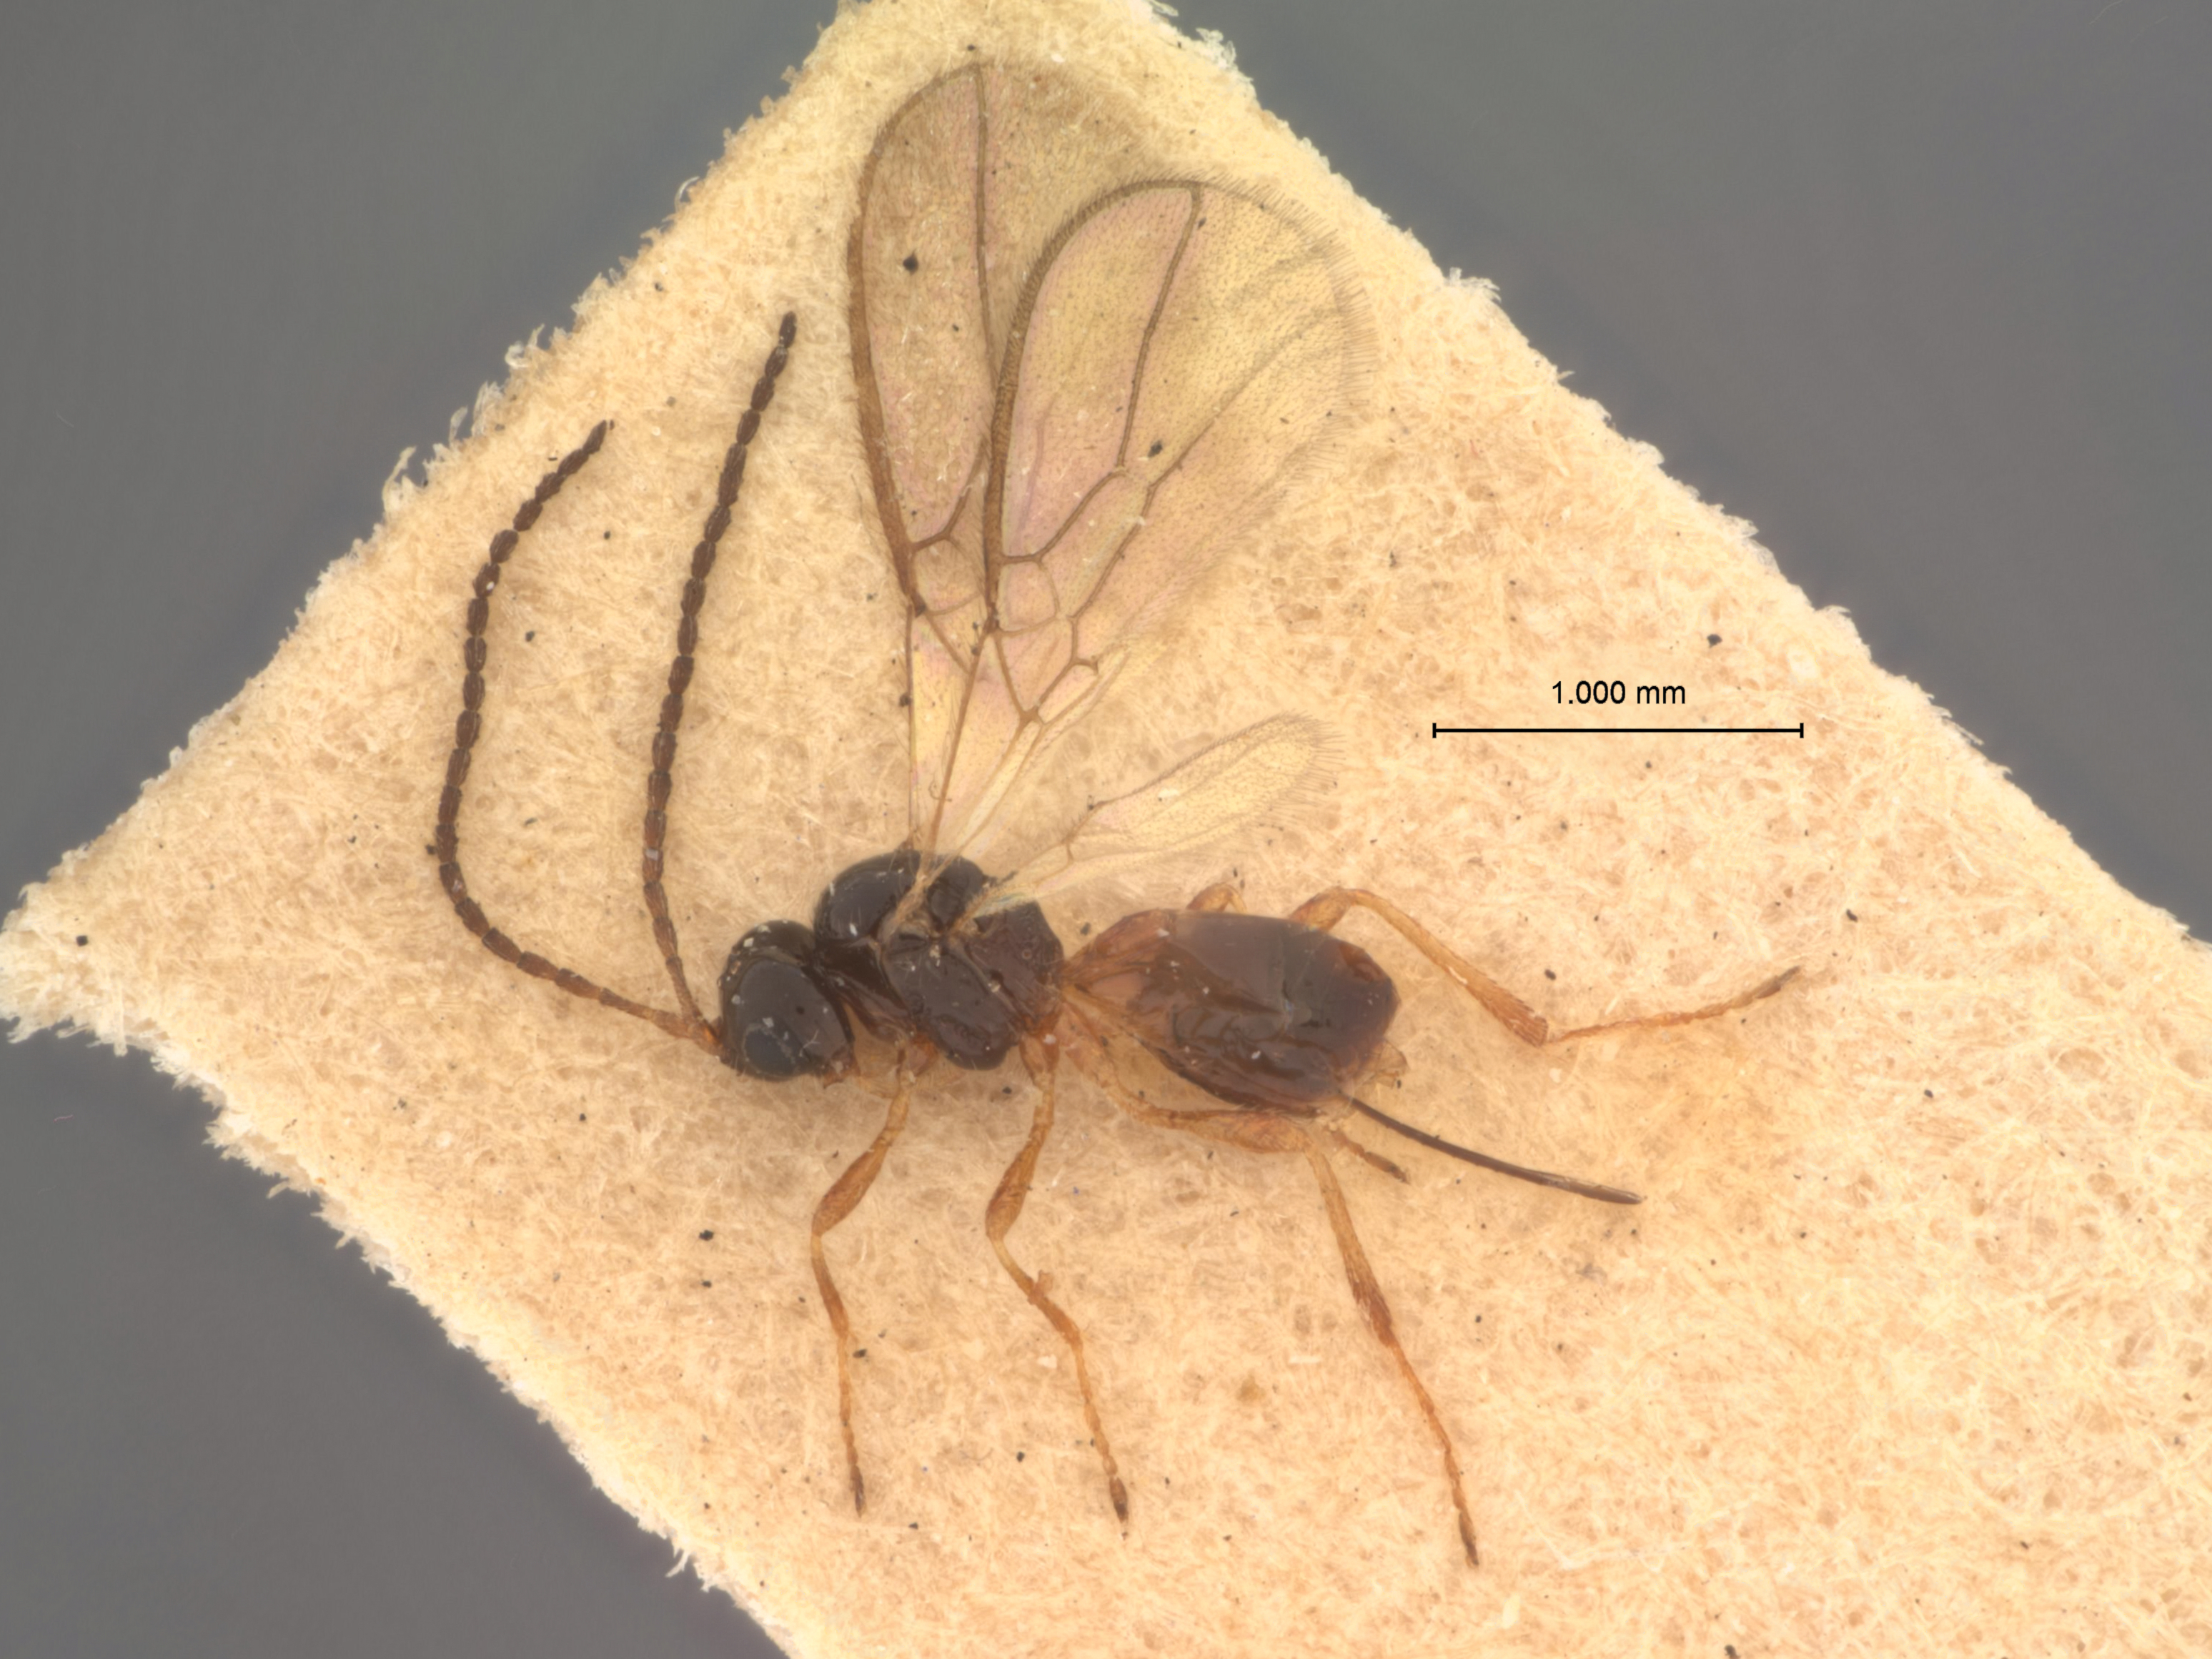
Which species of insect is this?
Aspilota falsifica
